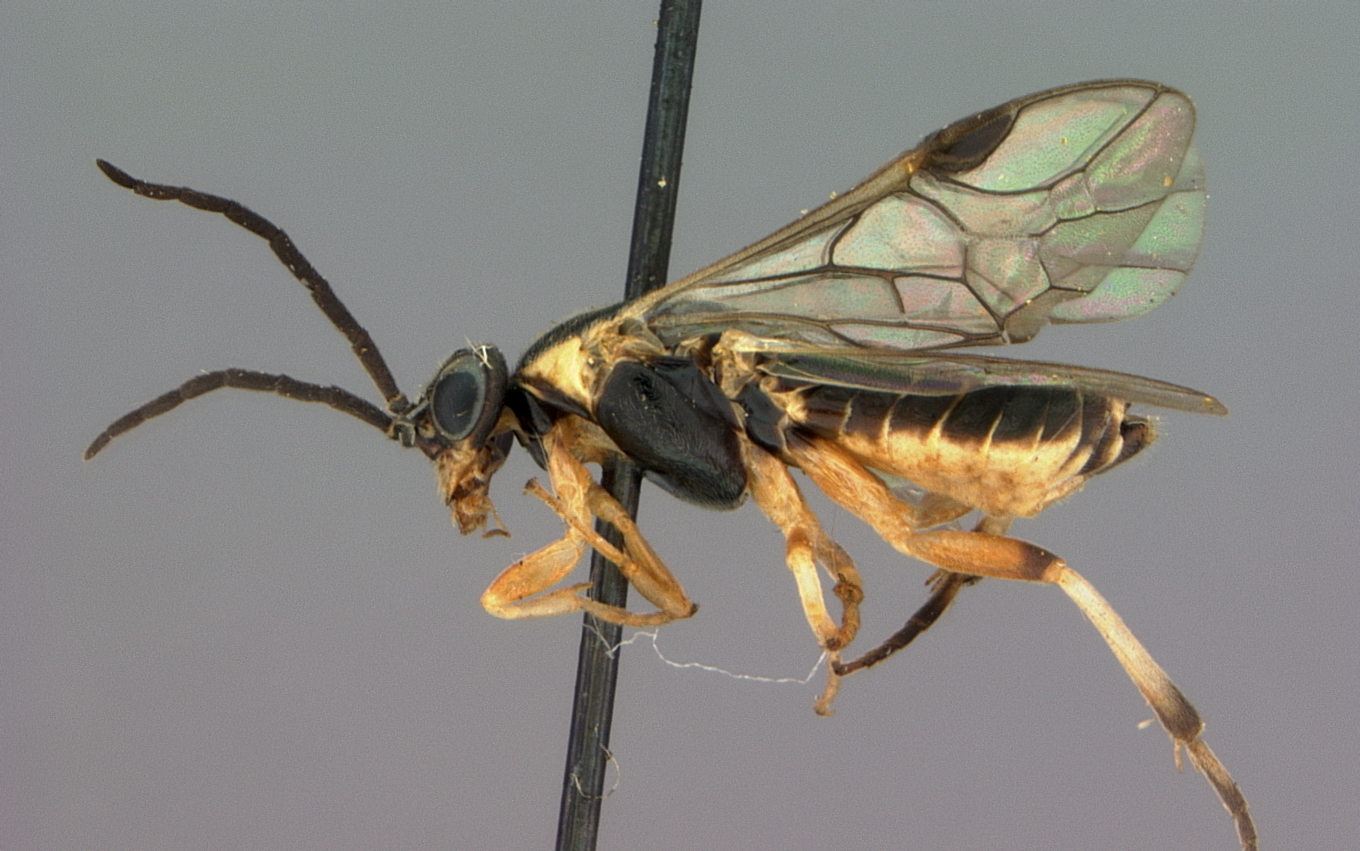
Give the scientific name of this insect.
Pristiphora xanthotrachela
